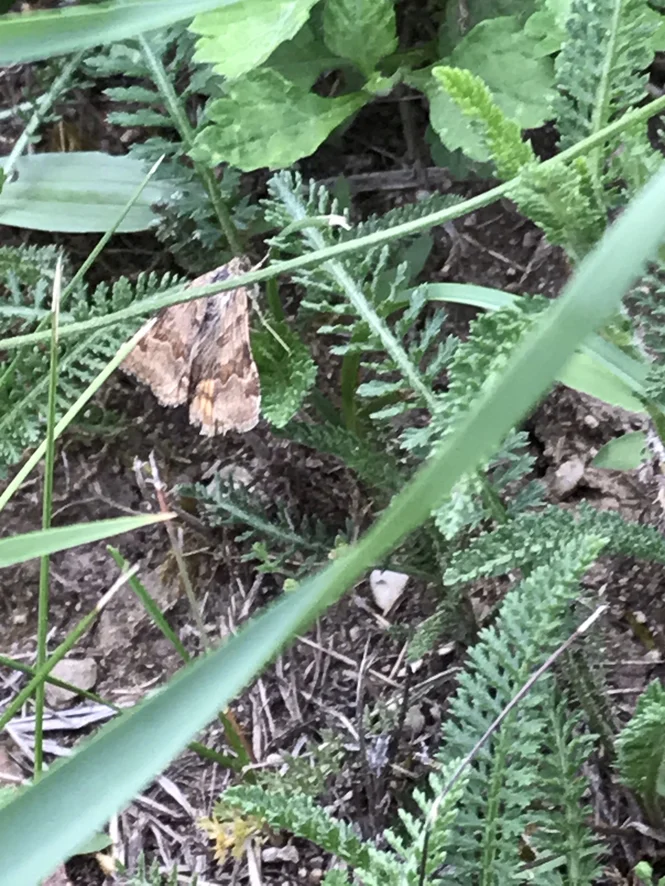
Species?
Euclidia glyphica
